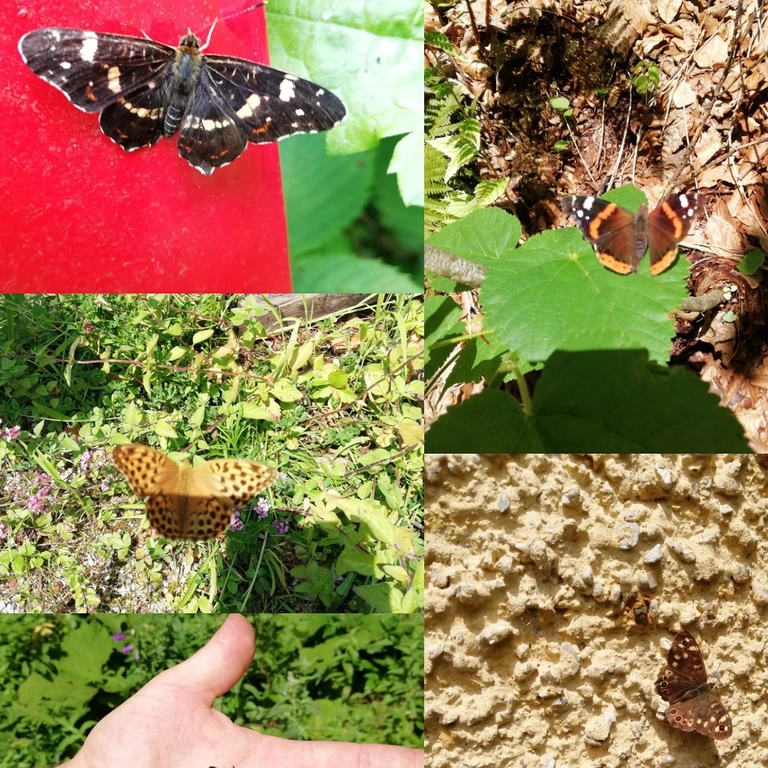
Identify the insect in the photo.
Pararge aegeria
